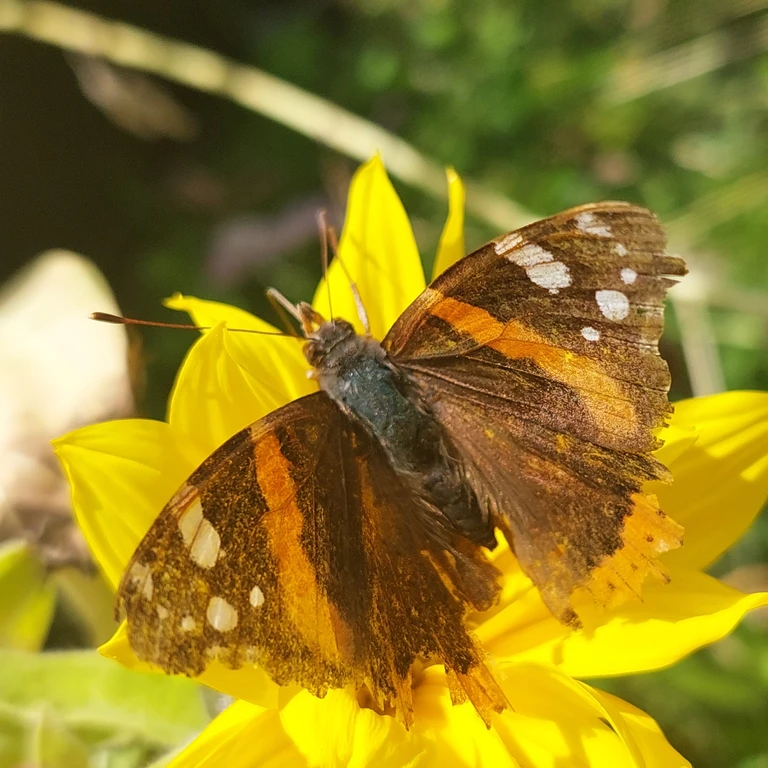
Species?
Vanessa atalanta
